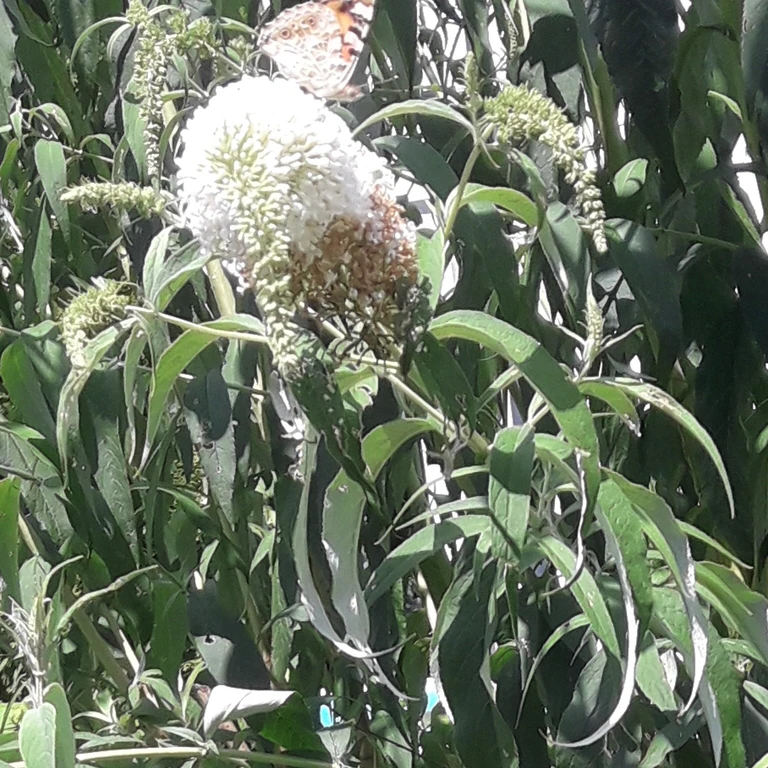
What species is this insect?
Vanessa cardui
